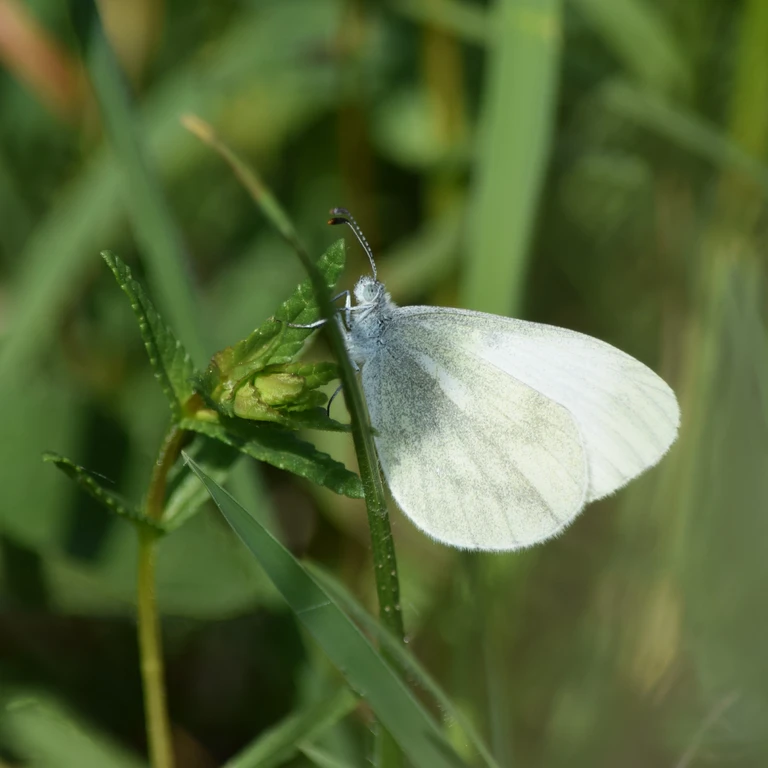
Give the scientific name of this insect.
Leptidea sinapis/juvernica
